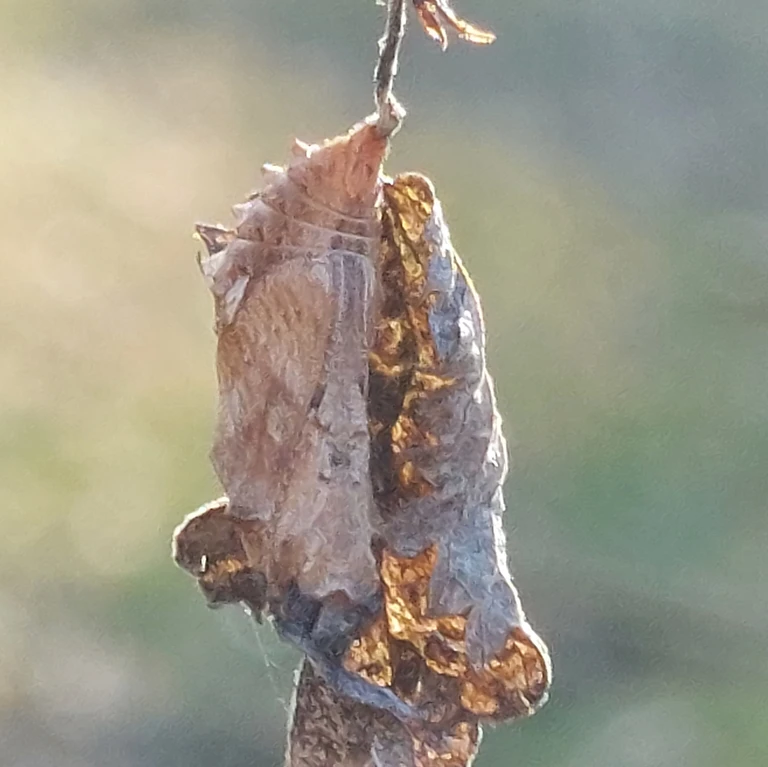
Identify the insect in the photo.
Araschnia levana
